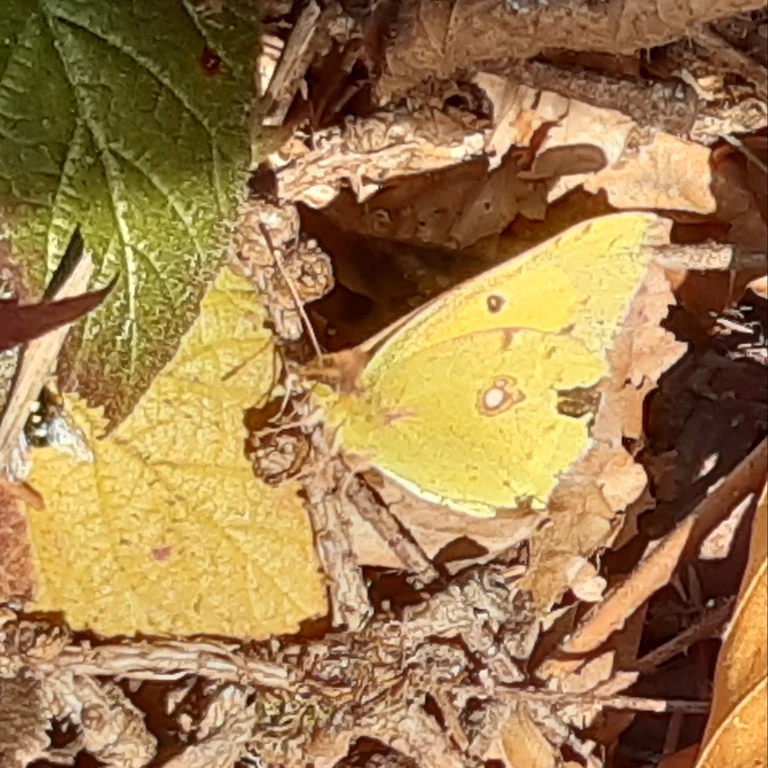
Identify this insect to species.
Colias croceus
